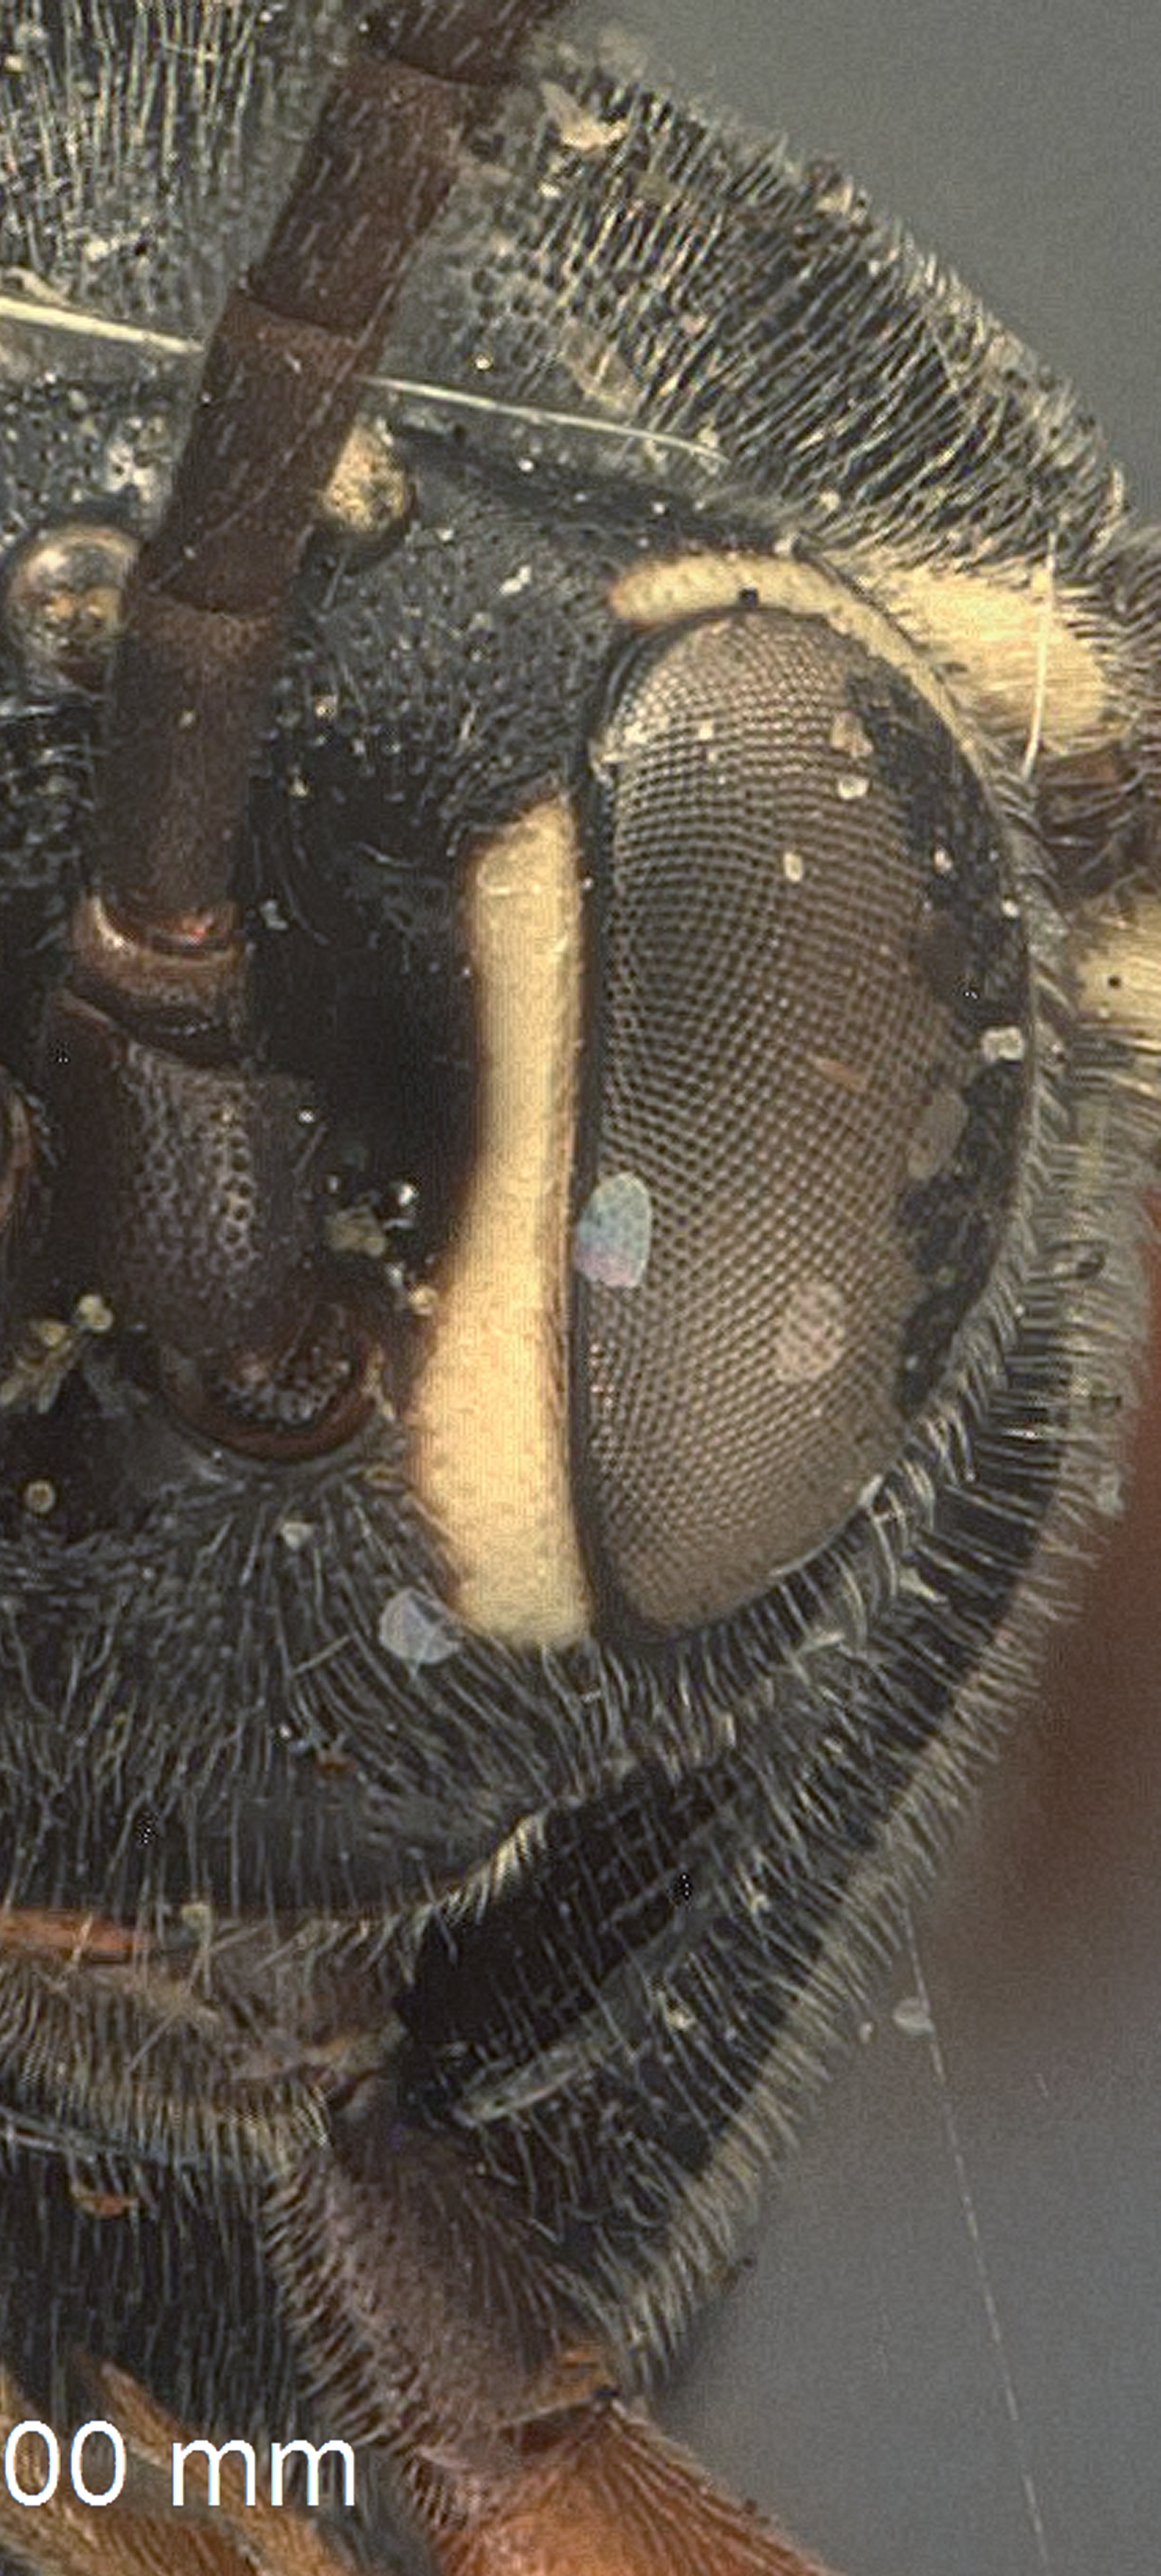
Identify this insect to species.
Anisobas nearcticus
